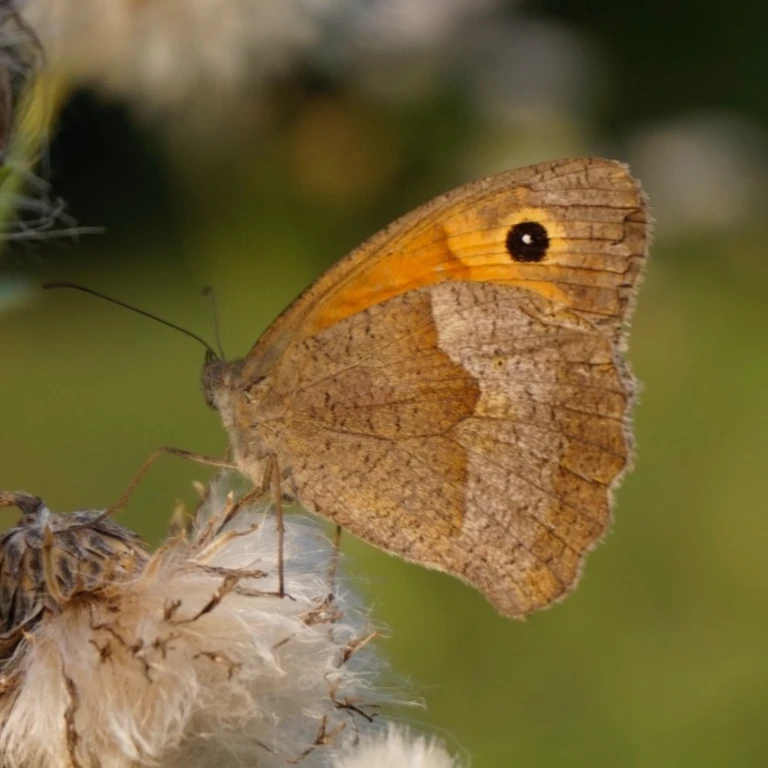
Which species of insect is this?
Maniola jurtina
